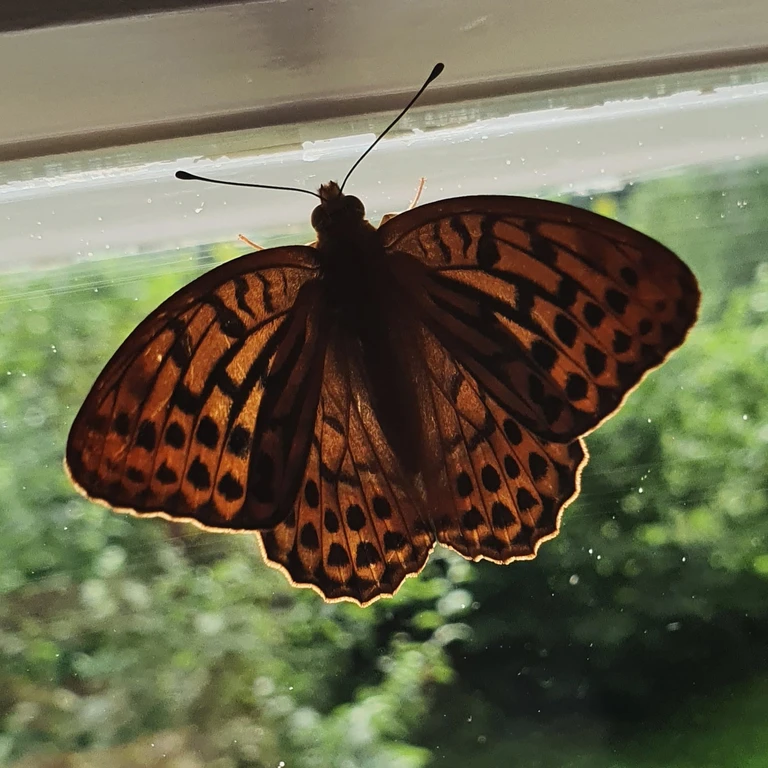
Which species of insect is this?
Argynnis paphia
